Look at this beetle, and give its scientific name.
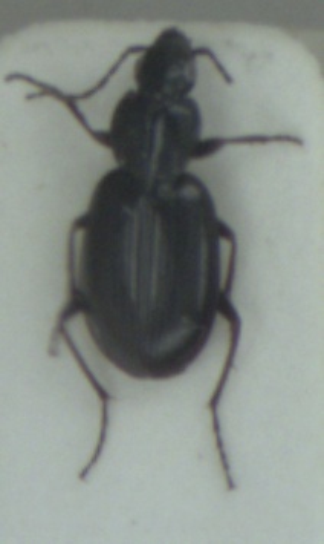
Agonum fuliginosum
